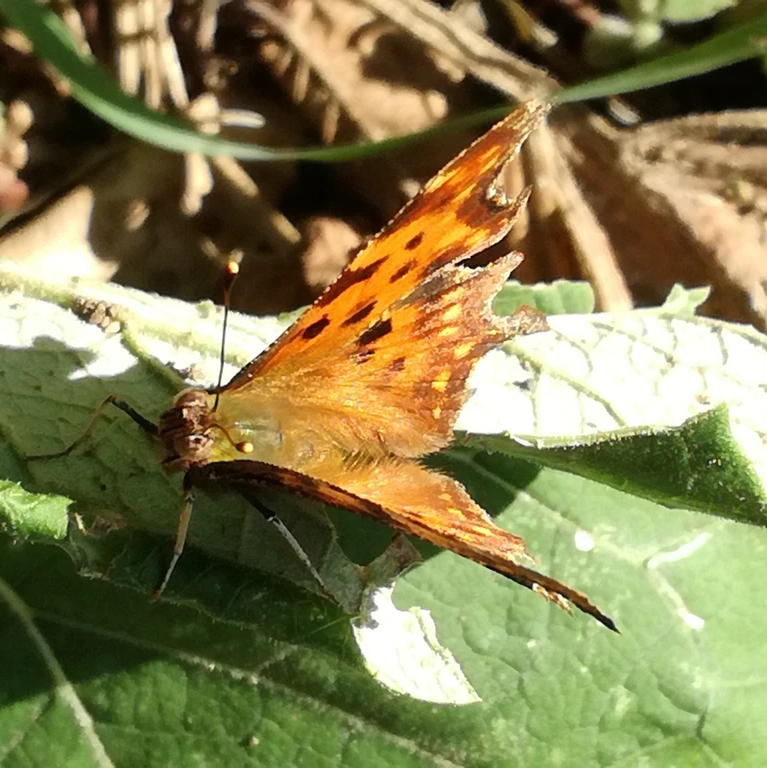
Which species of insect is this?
Polygonia c-album
